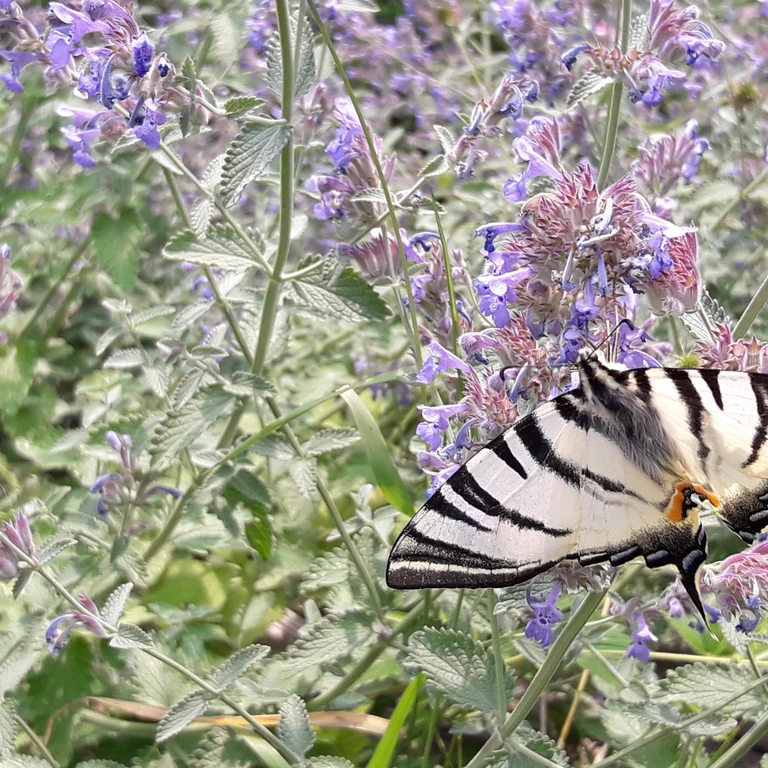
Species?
Iphiclides podalirius
